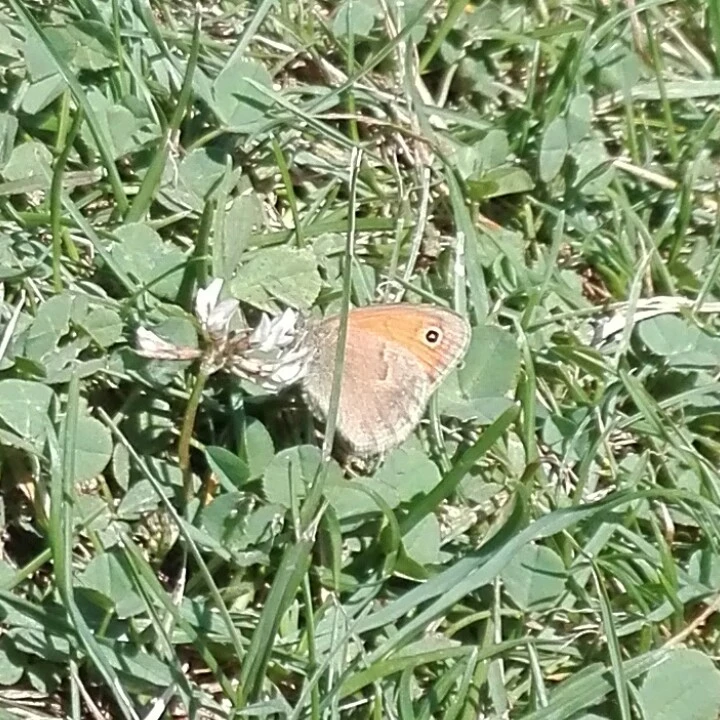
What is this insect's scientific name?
Coenonympha pamphilus
